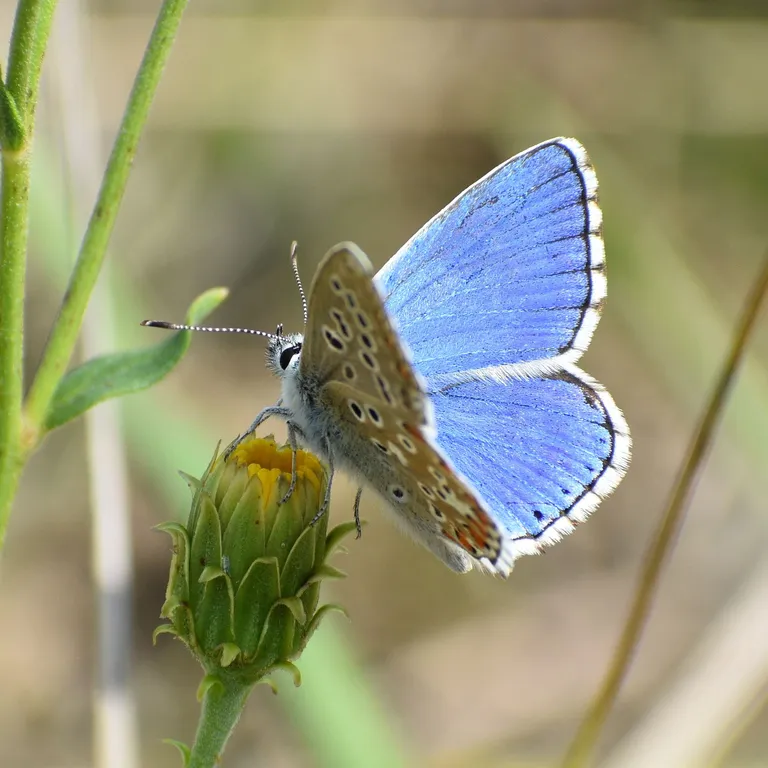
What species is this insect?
Lysandra bellargus
